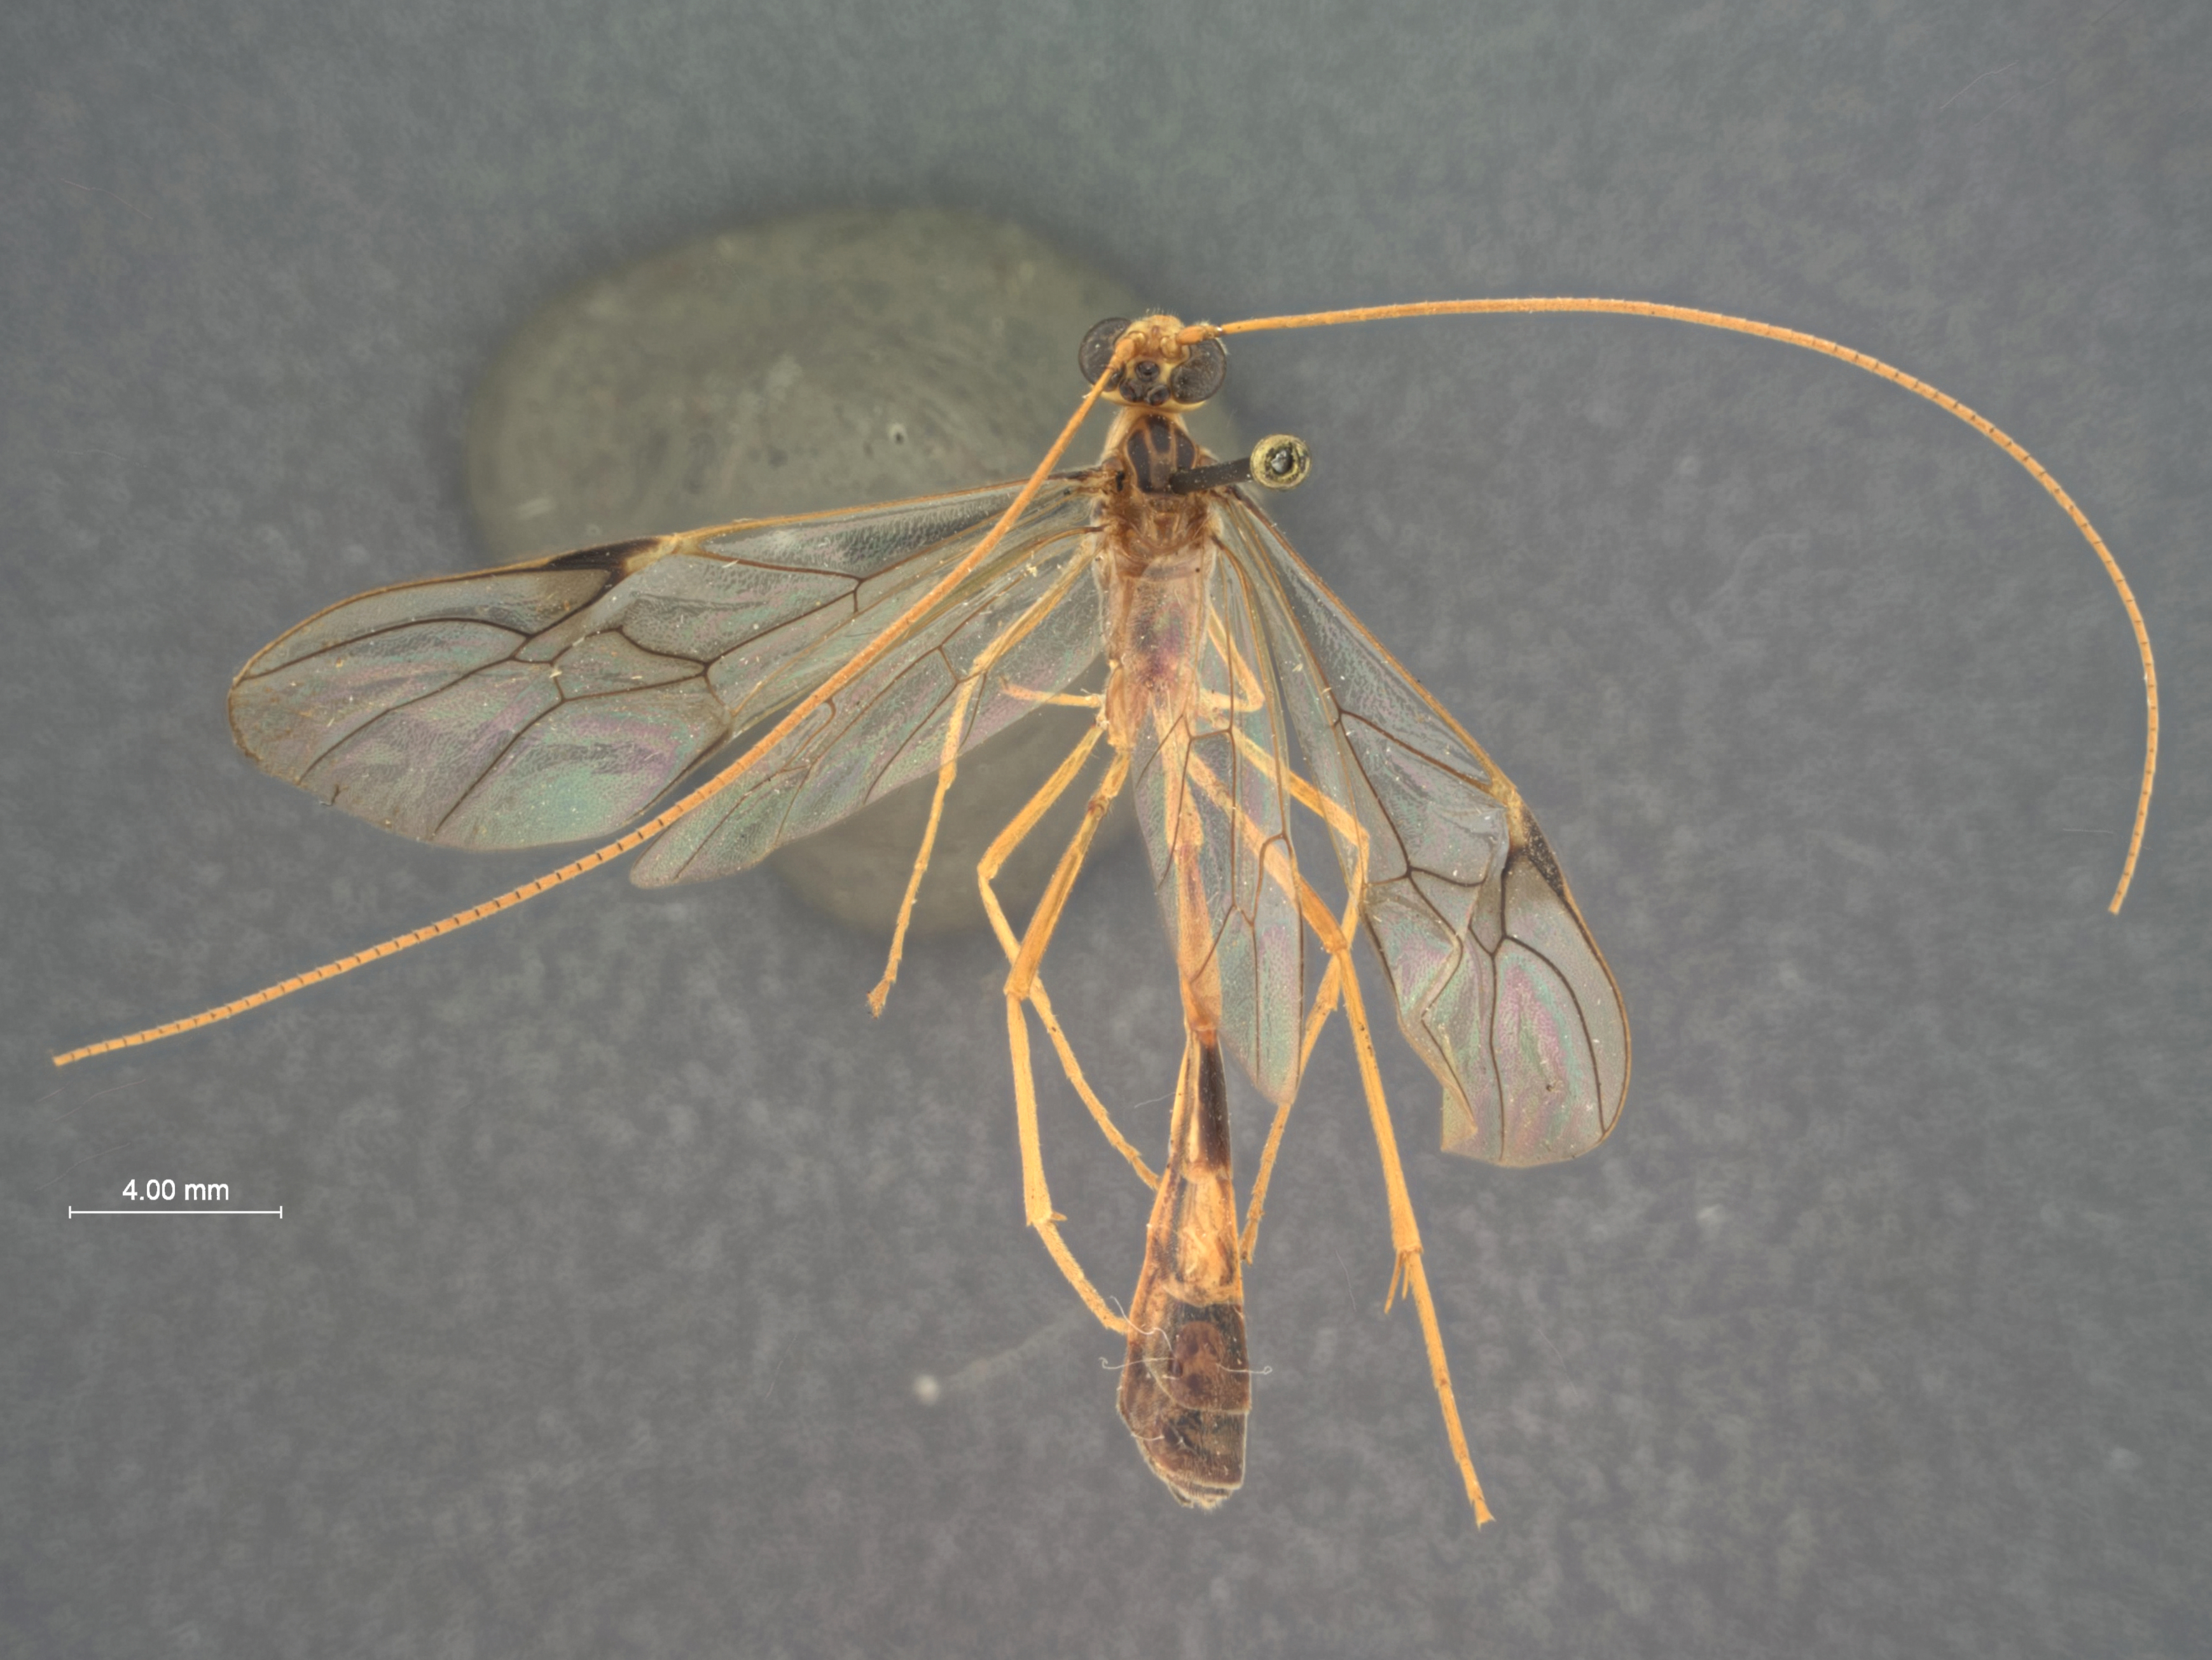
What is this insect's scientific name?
Leptophion samari
